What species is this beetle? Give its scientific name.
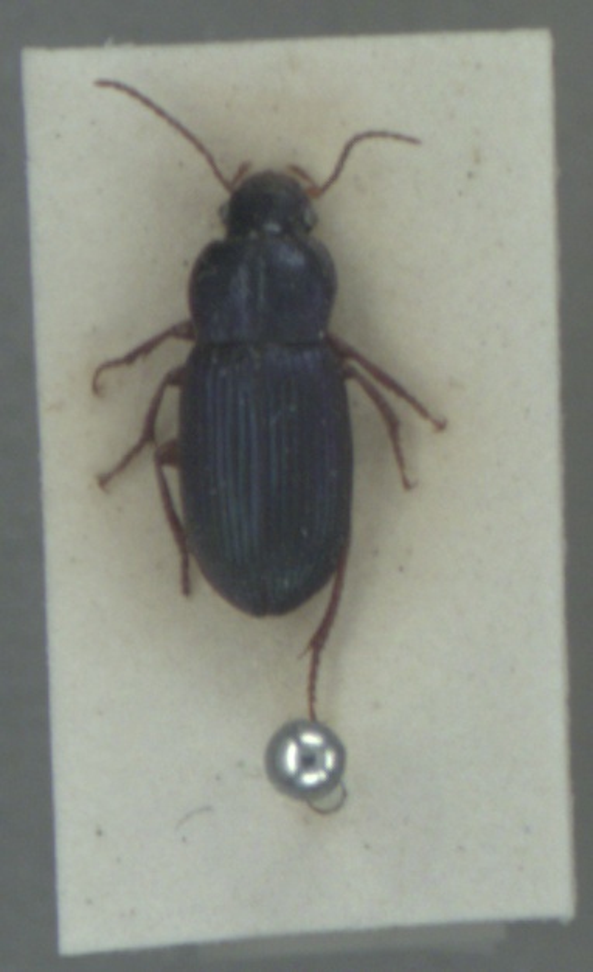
Ophonus azureus
